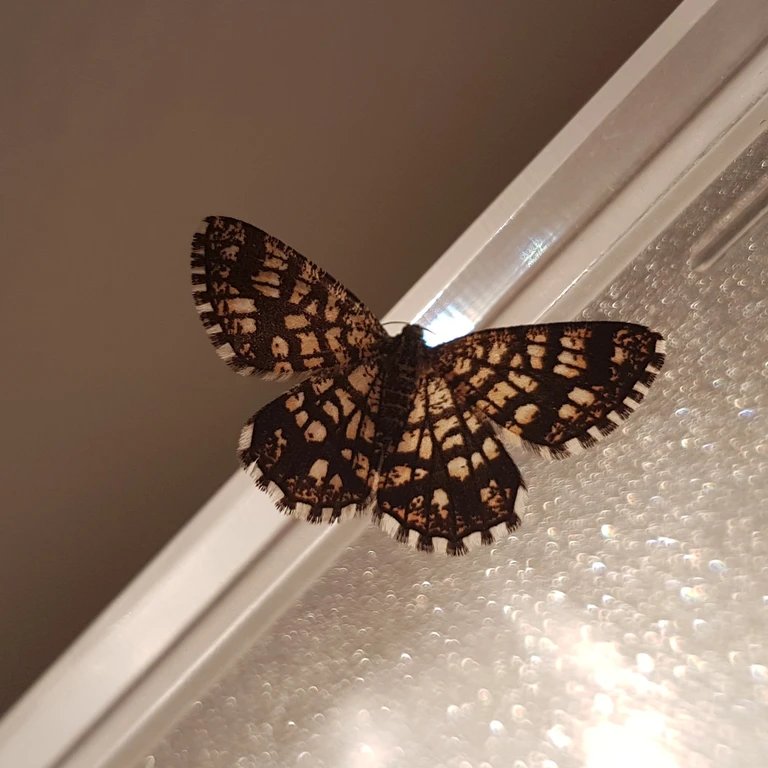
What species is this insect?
Chiasmia clathrata
